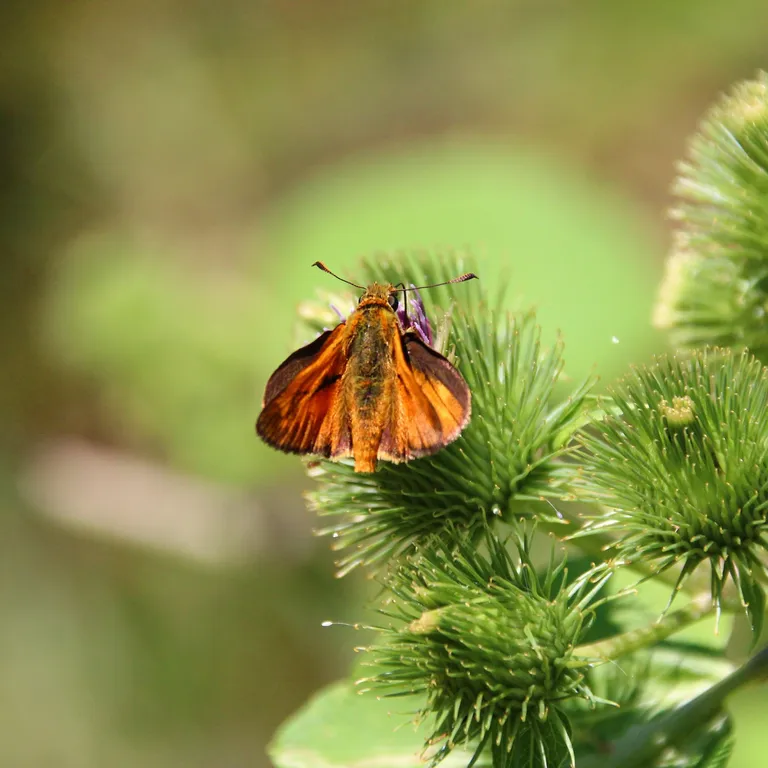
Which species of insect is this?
Ochlodes sylvanus (also Ochlodes venata)
